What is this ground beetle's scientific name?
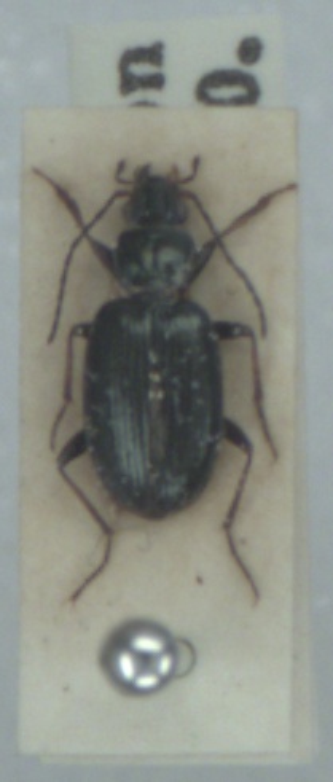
Bembidion tibiale
